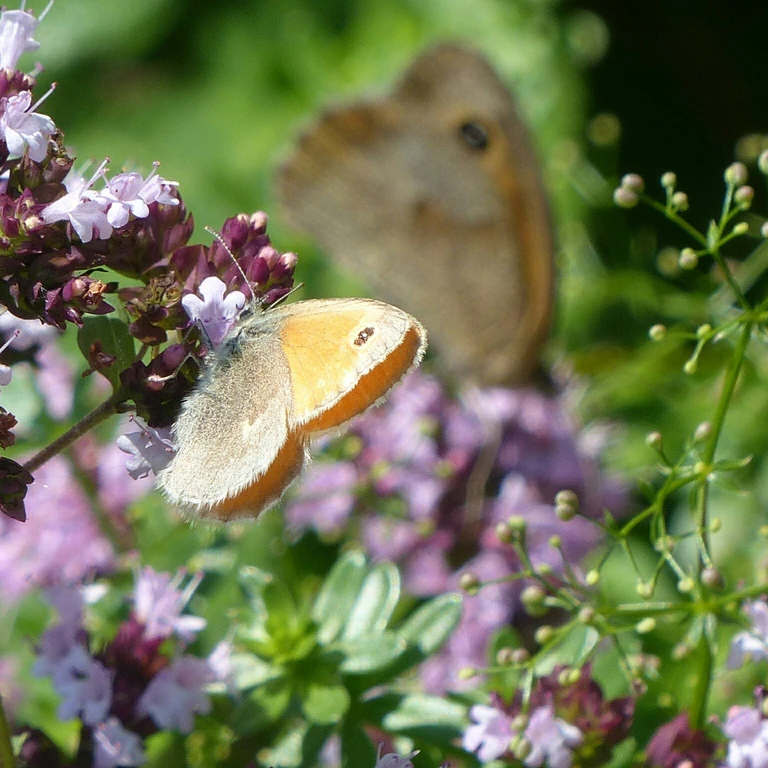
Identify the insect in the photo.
Coenonympha pamphilus
